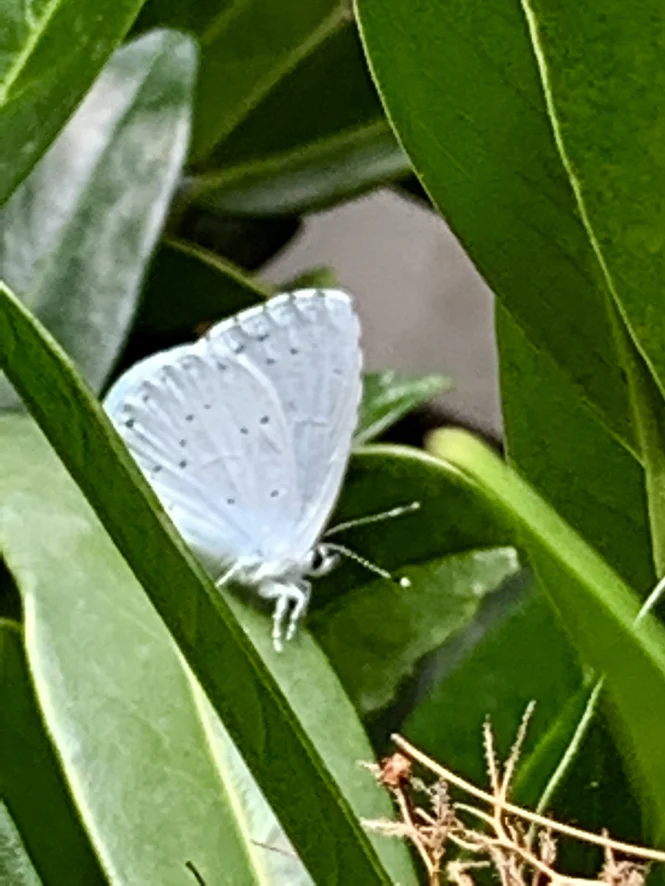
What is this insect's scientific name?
Celastrina argiolus
